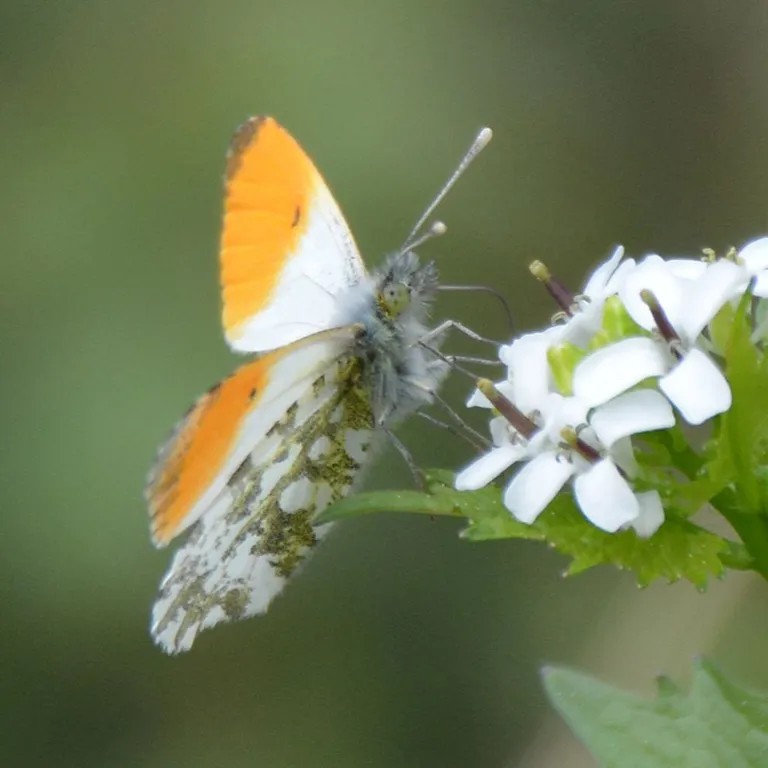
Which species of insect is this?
Anthocharis cardamines
